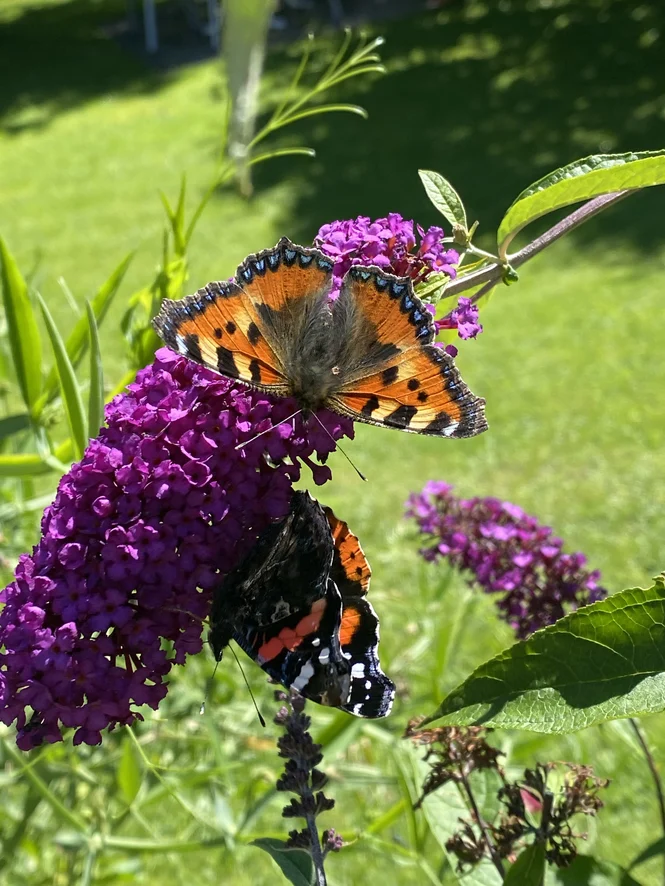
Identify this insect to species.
Aglais urticae
